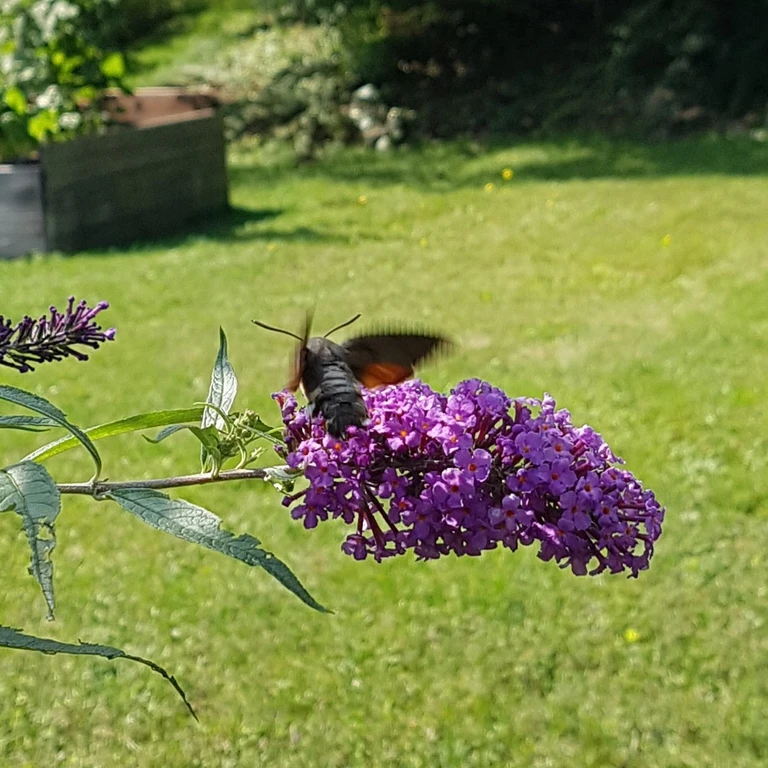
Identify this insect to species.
Macroglossum stellatarum
